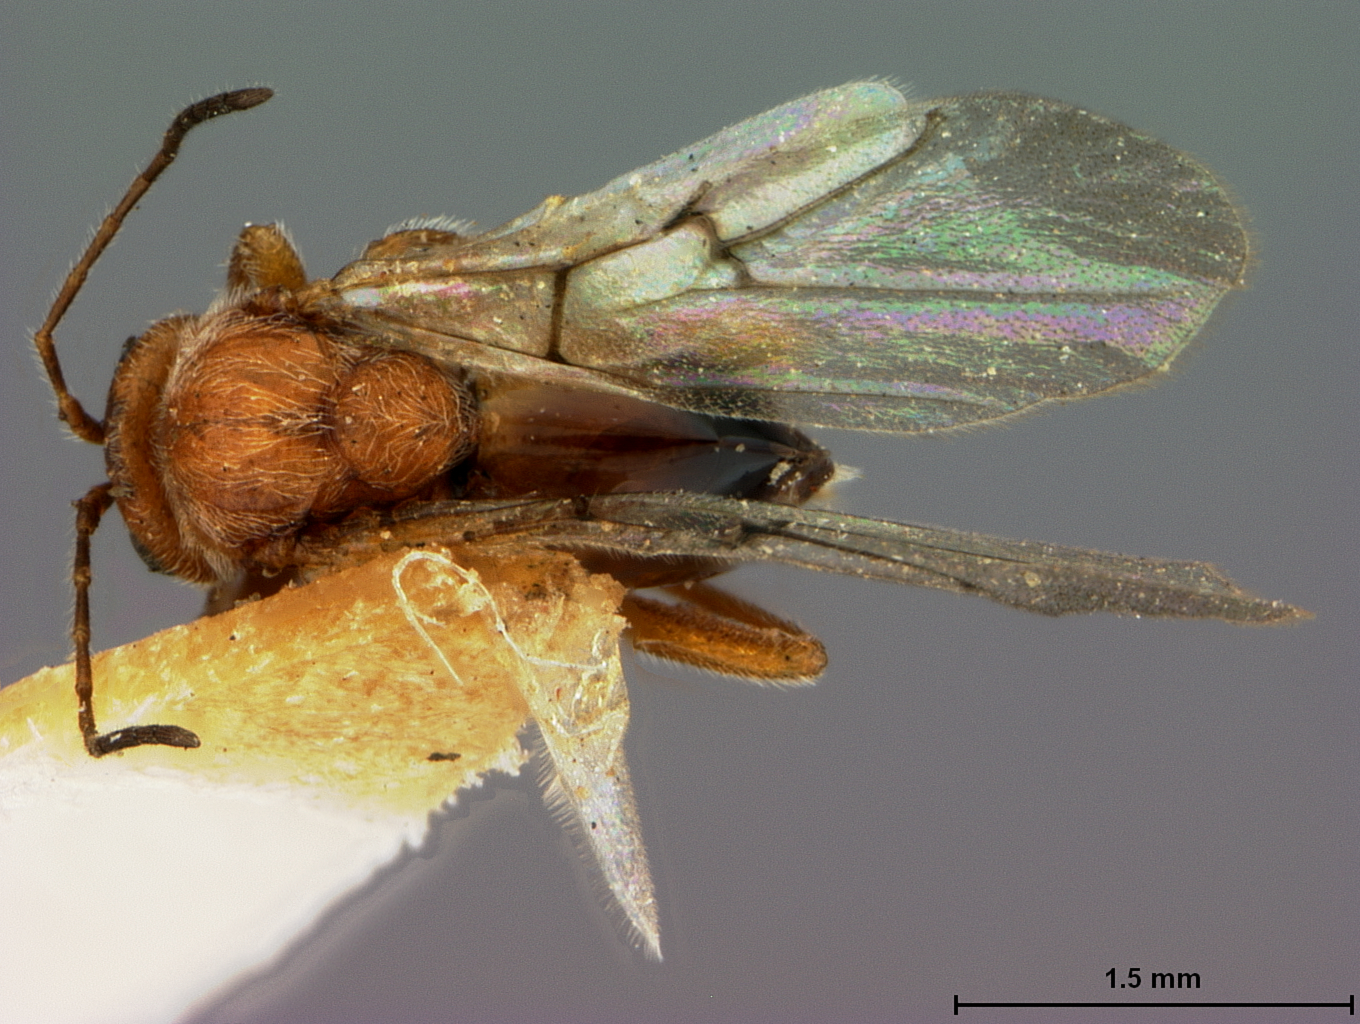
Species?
Disholcaspis pedunculoides
